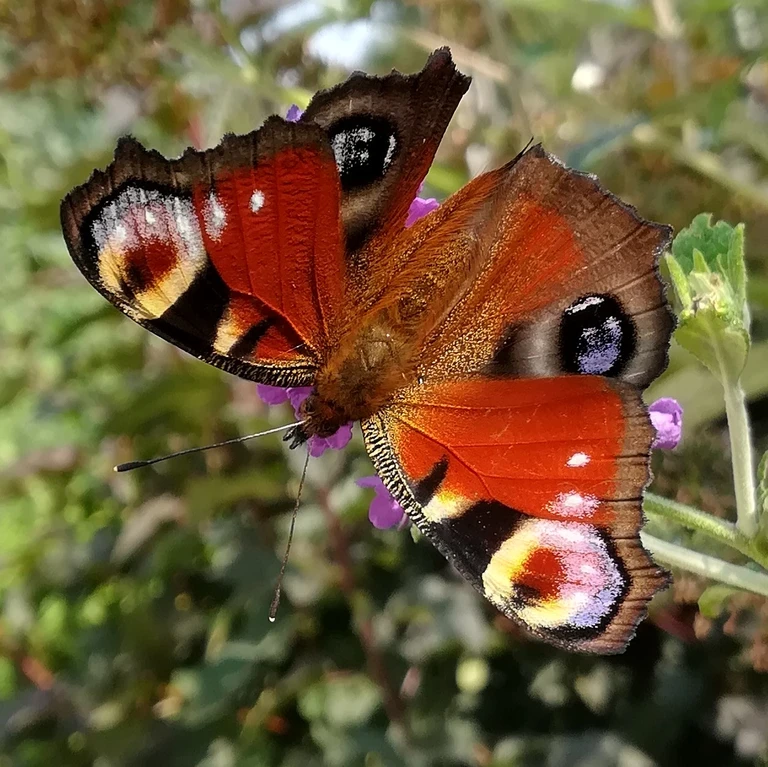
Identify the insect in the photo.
Aglais io
